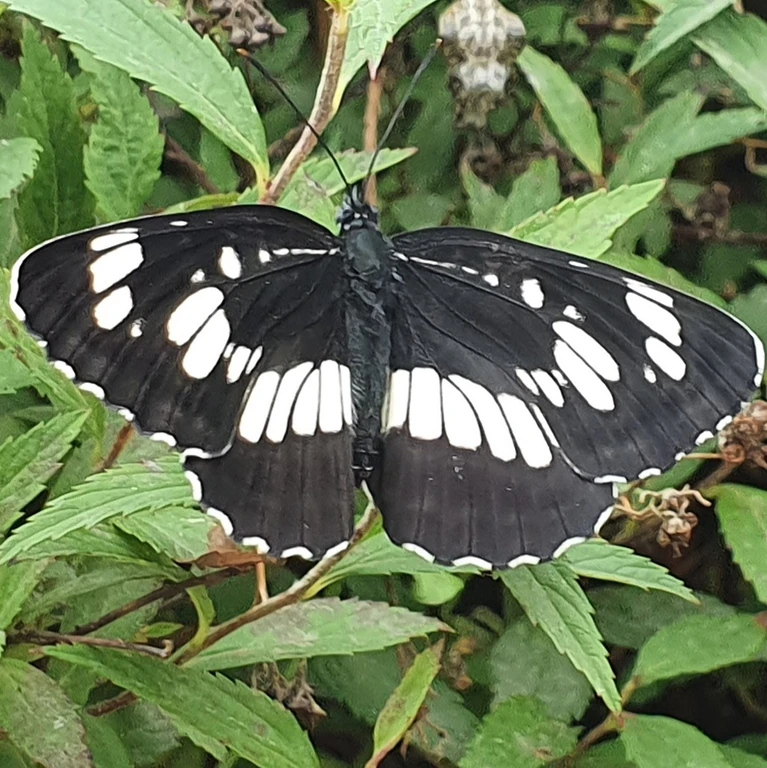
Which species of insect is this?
Neptis rivularis
